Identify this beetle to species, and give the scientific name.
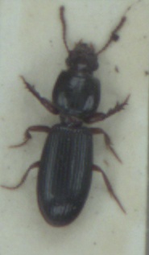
Clivina fossor
